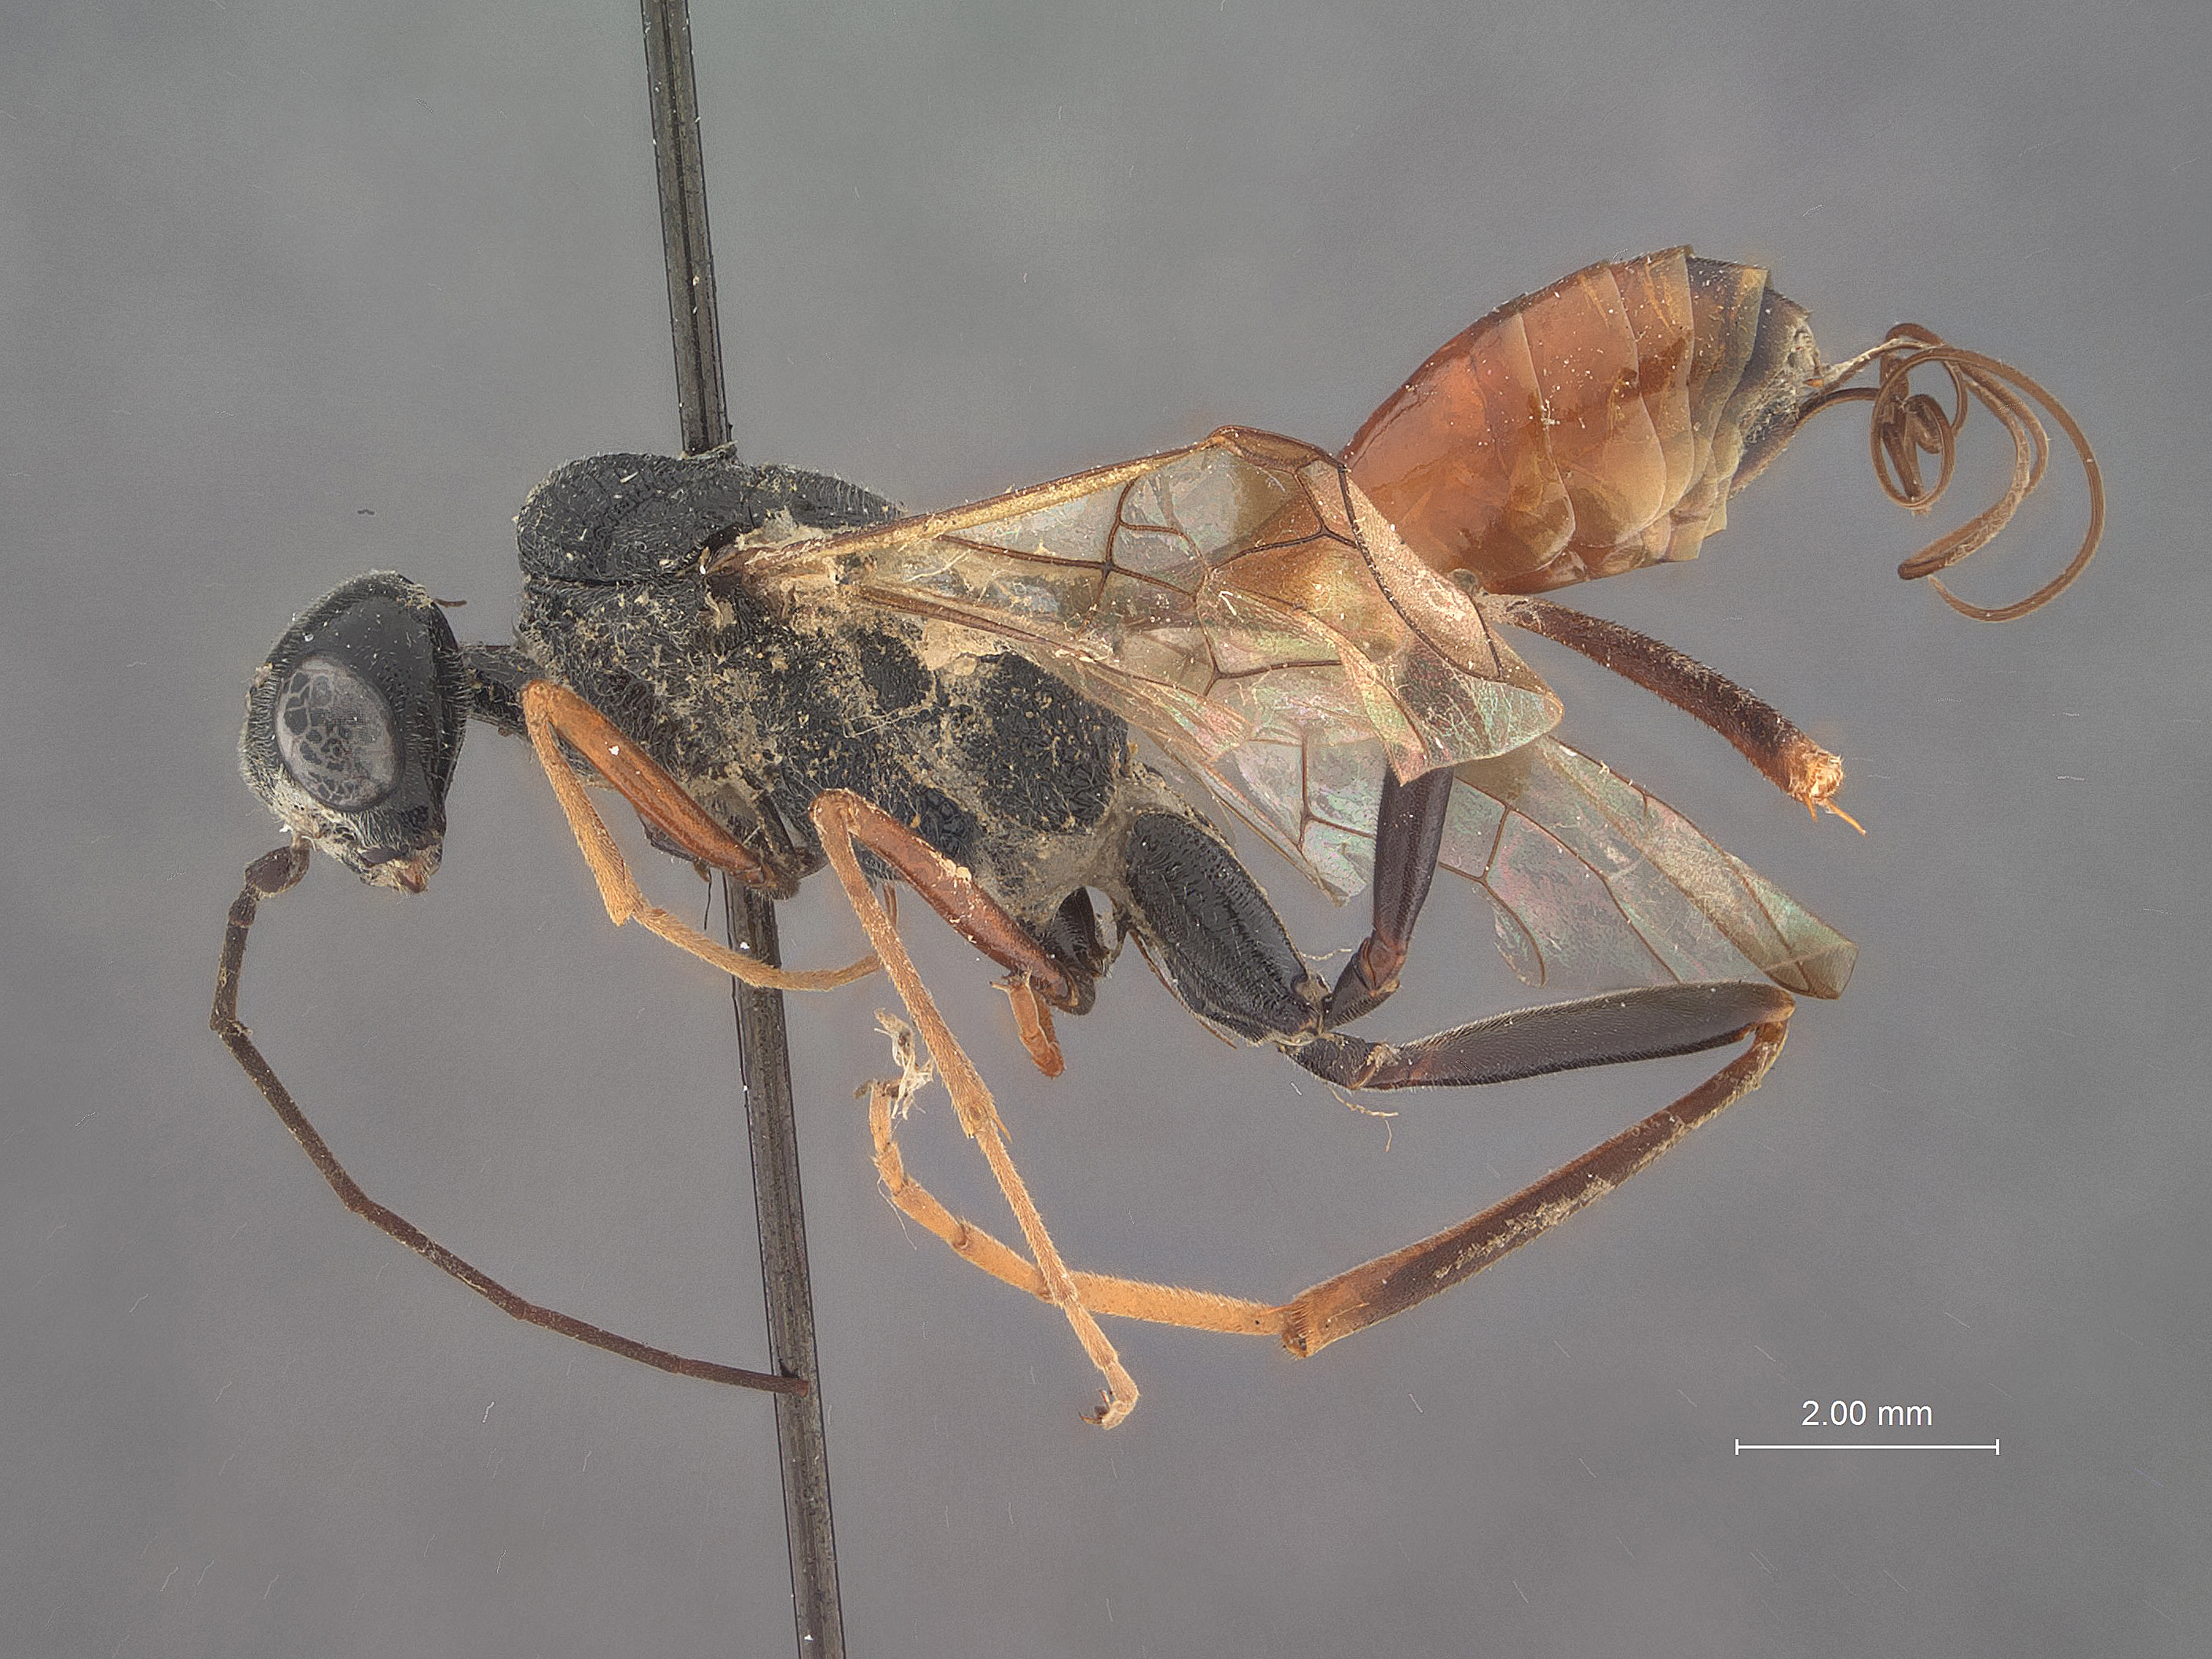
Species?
Aulacostethus californicus
